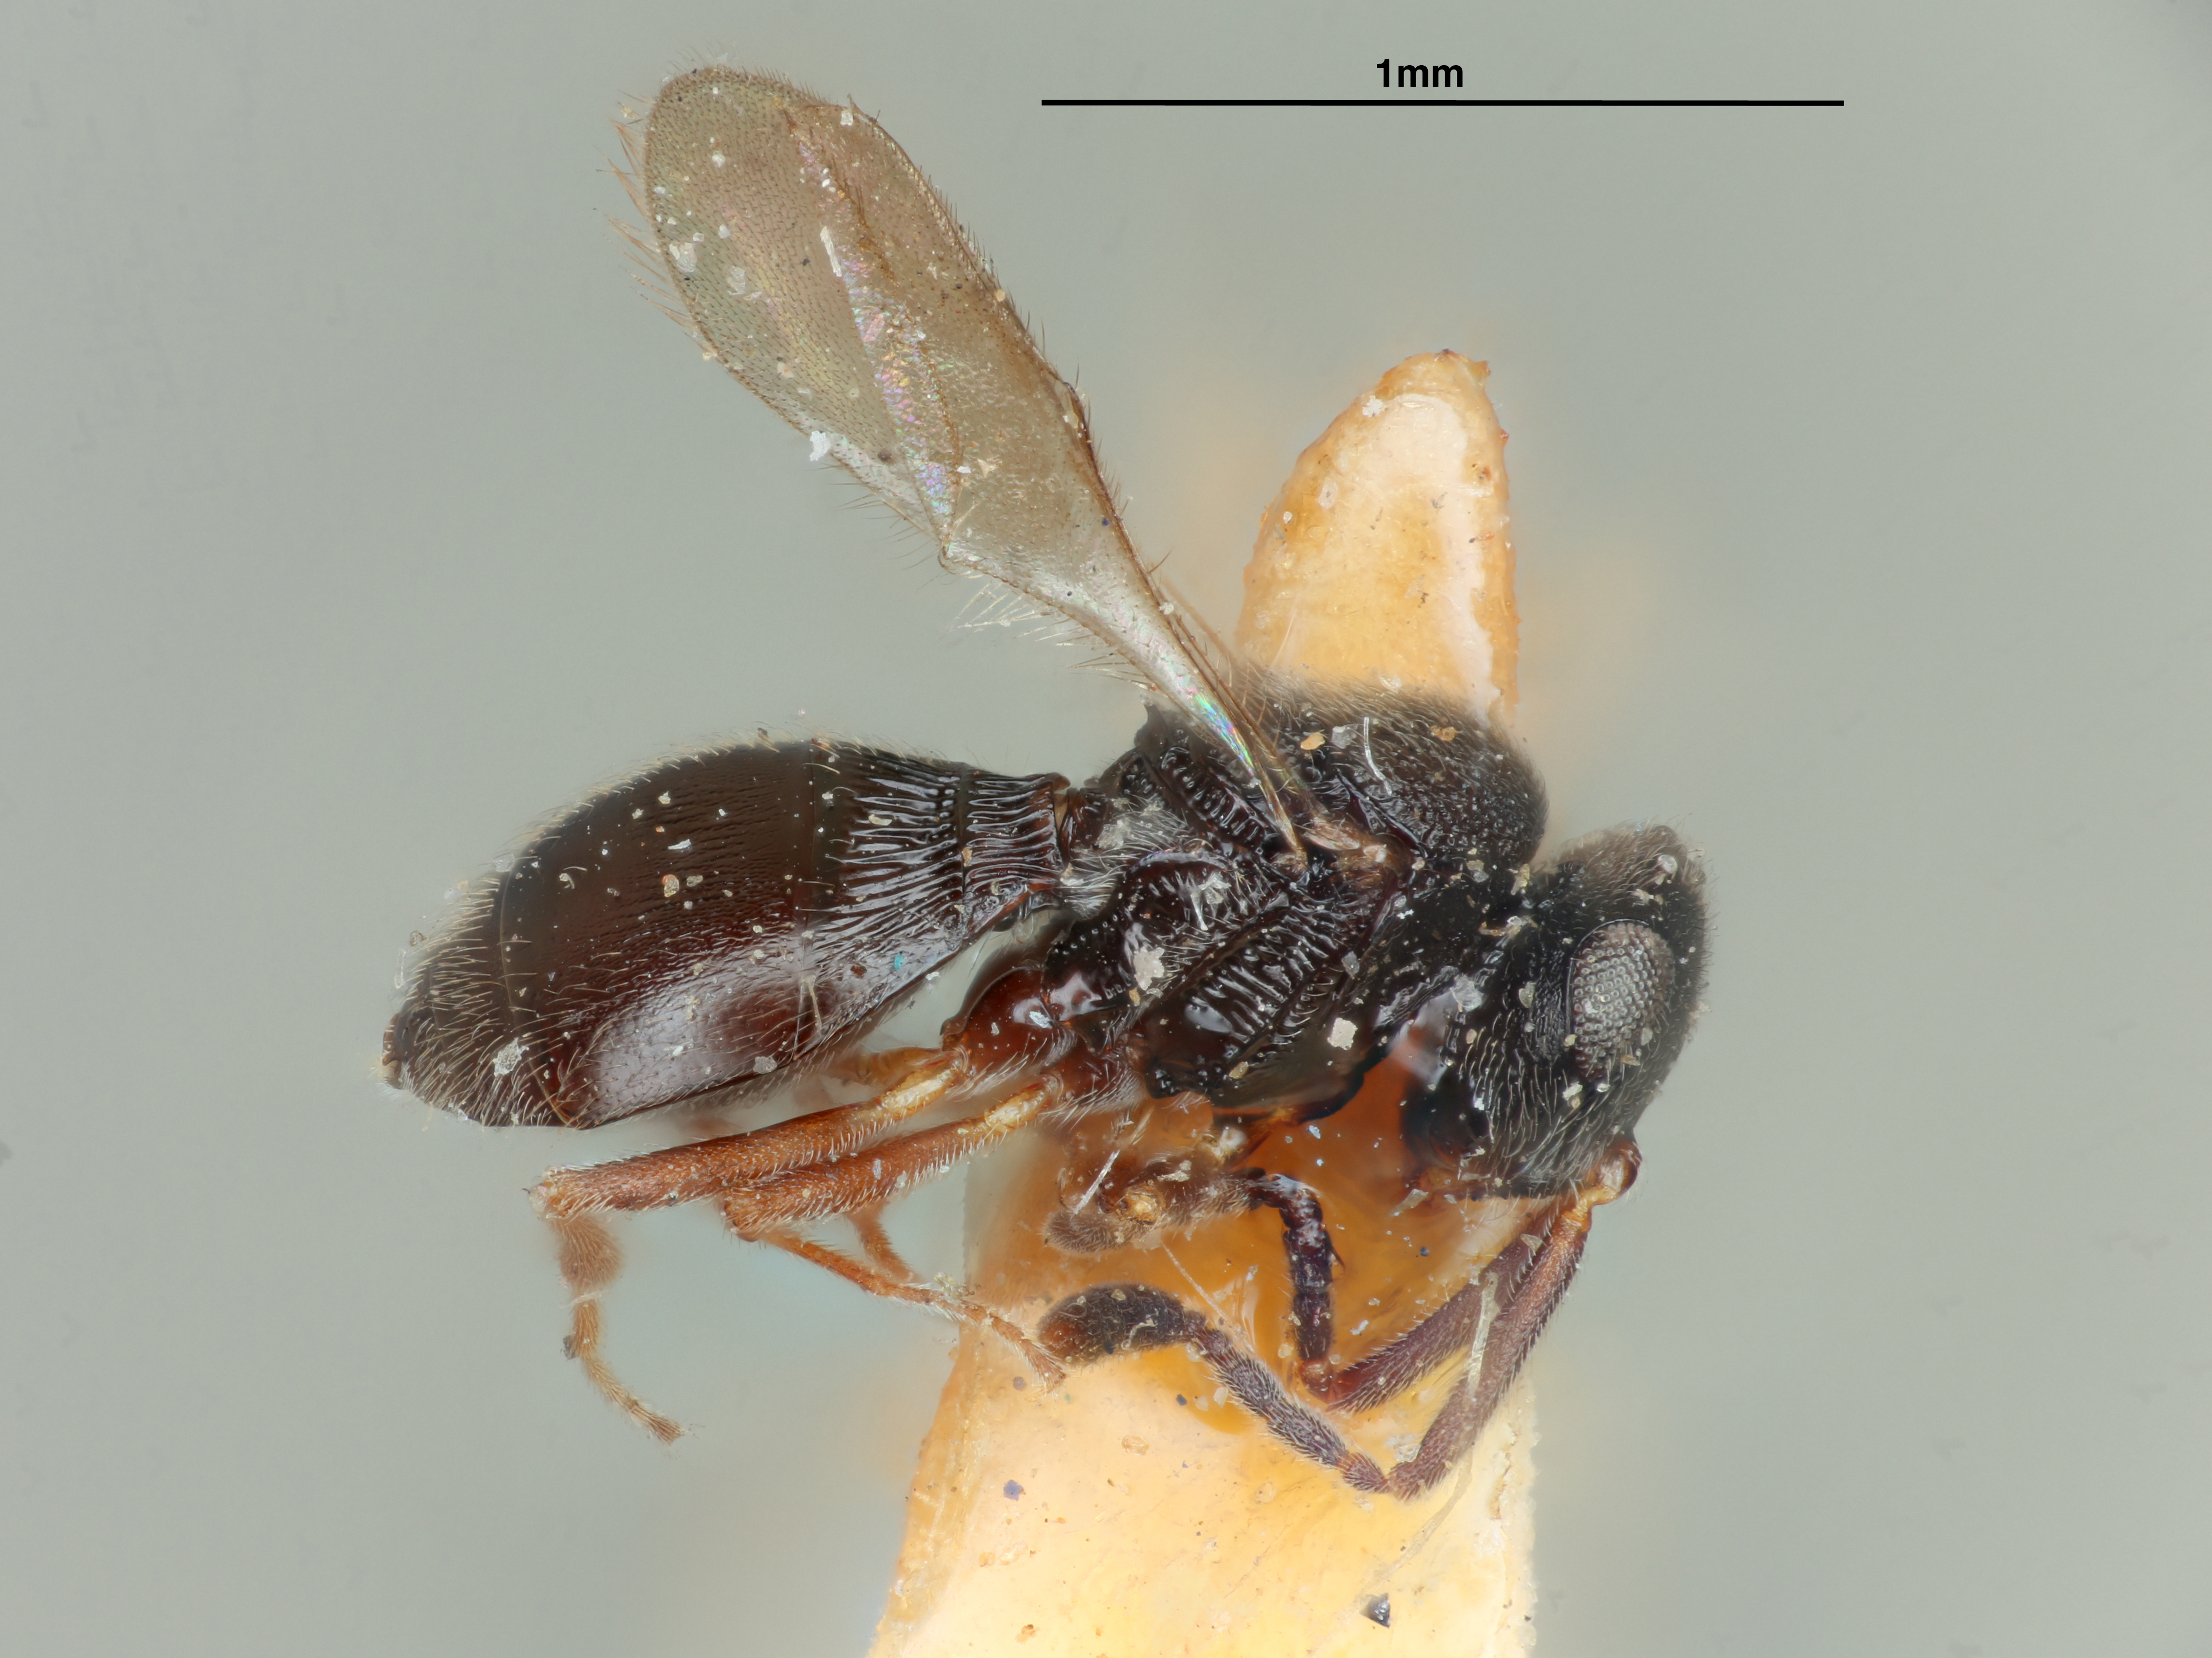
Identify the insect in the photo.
Trimorus leonardi
